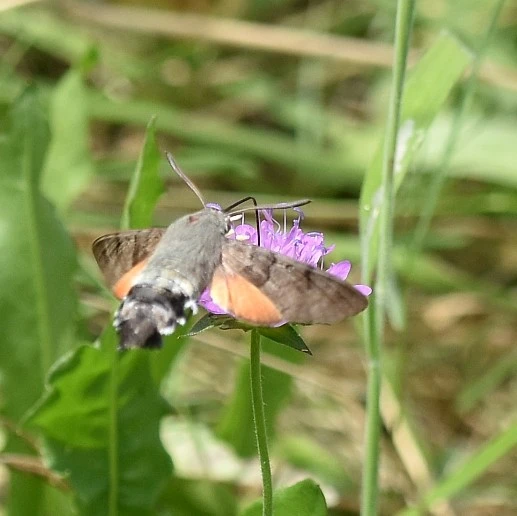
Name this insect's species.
Macroglossum stellatarum
